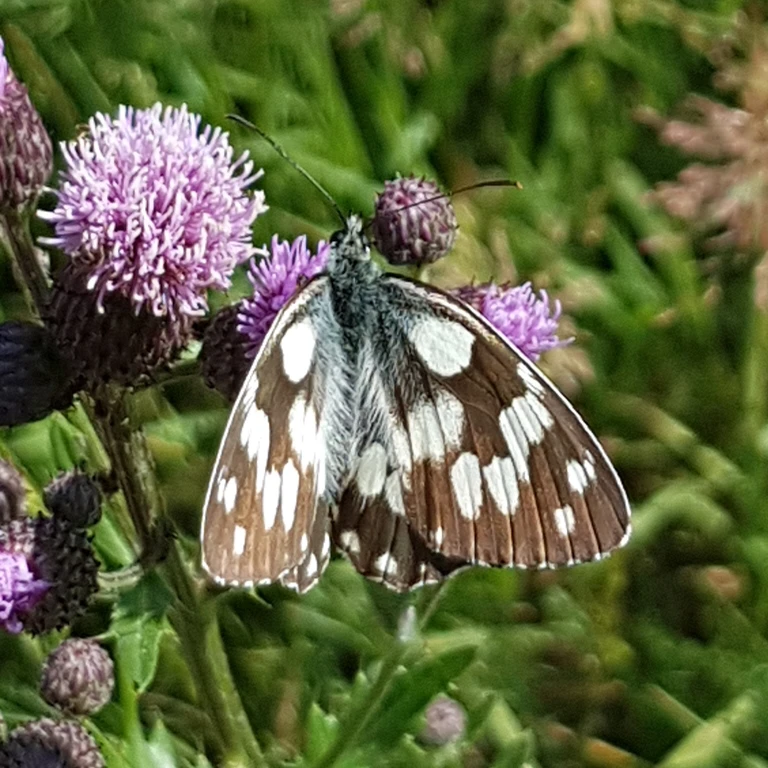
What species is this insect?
Melanargia galathea
